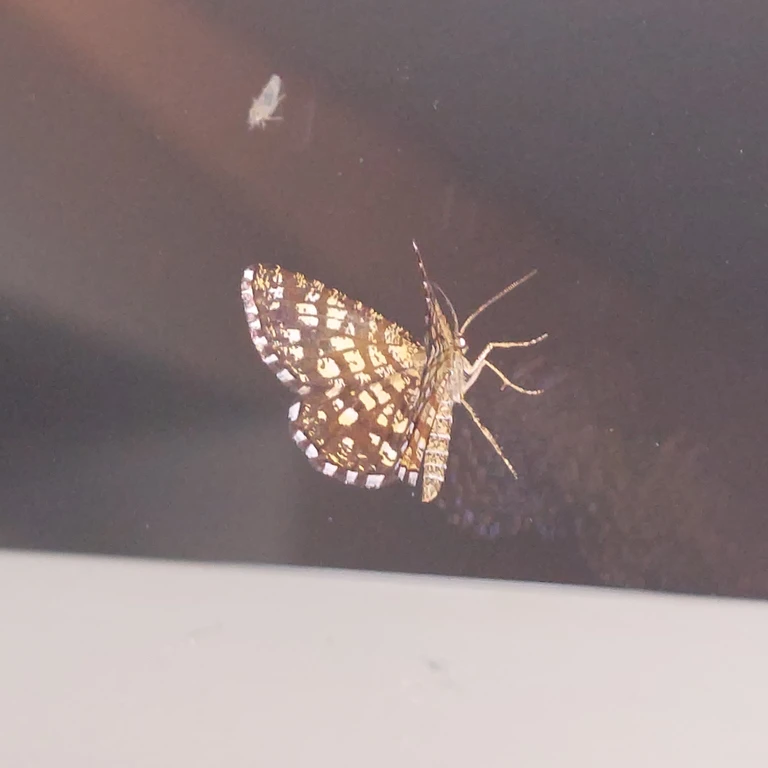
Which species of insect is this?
Chiasmia clathrata
